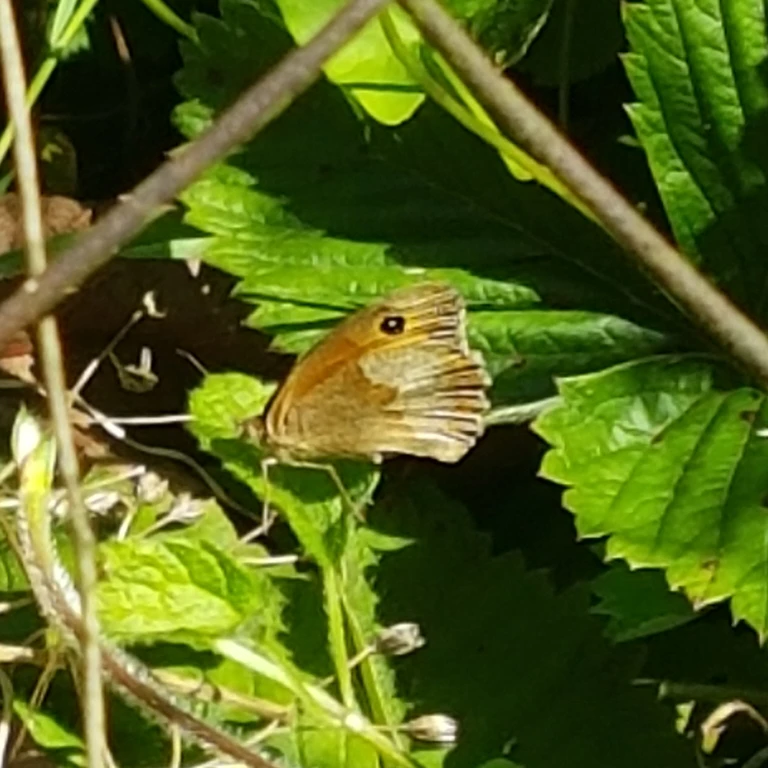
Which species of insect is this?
Maniola jurtina
